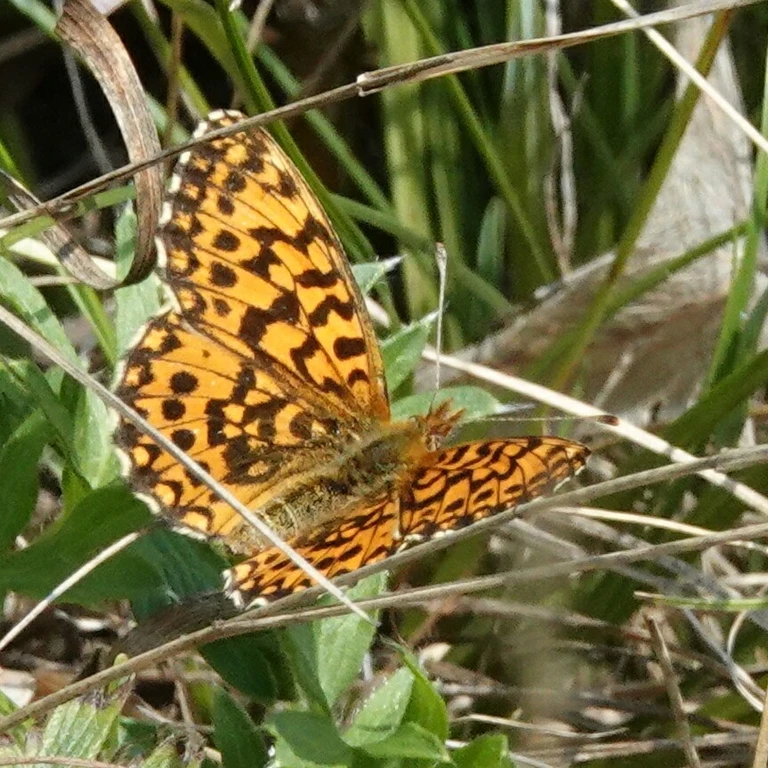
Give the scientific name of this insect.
Boloria dia
